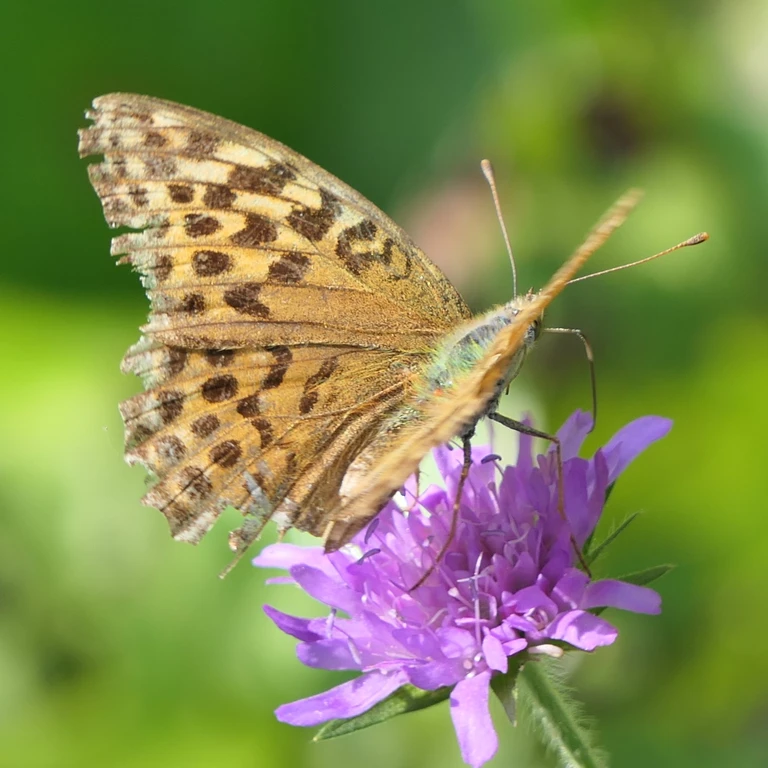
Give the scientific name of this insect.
Argynnis paphia
